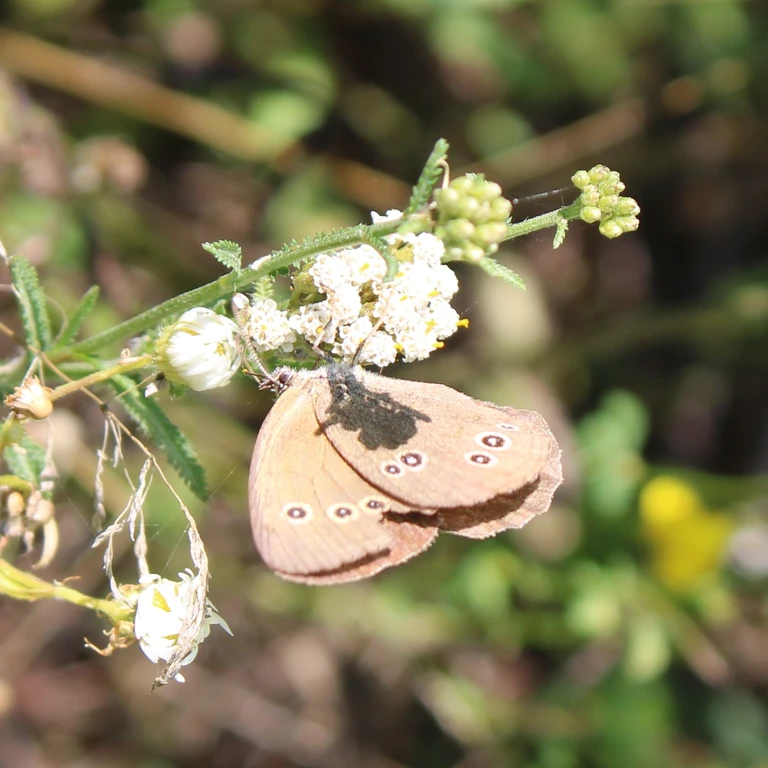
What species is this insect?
Aphantopus hyperantus
